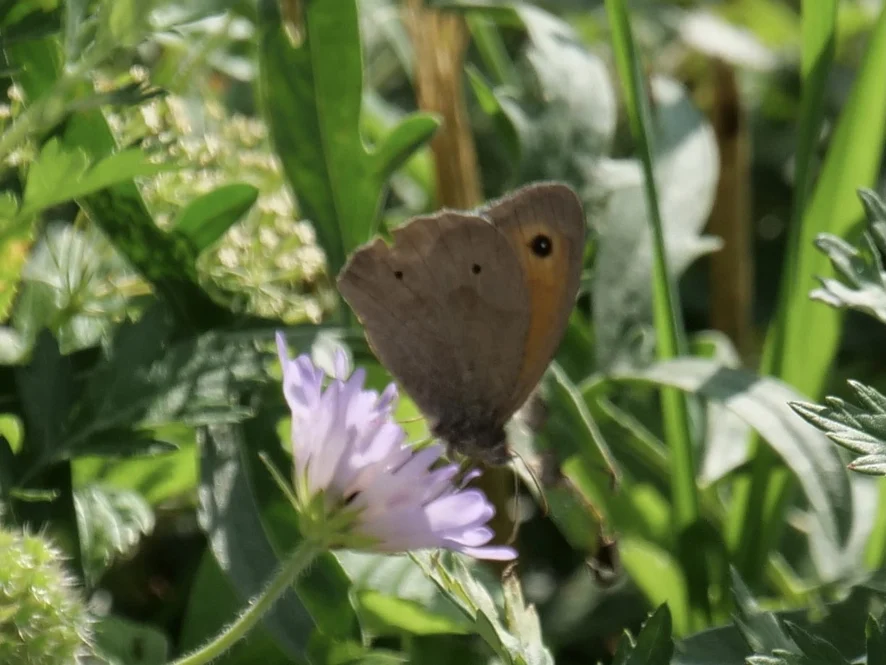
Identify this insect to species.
Maniola jurtina
